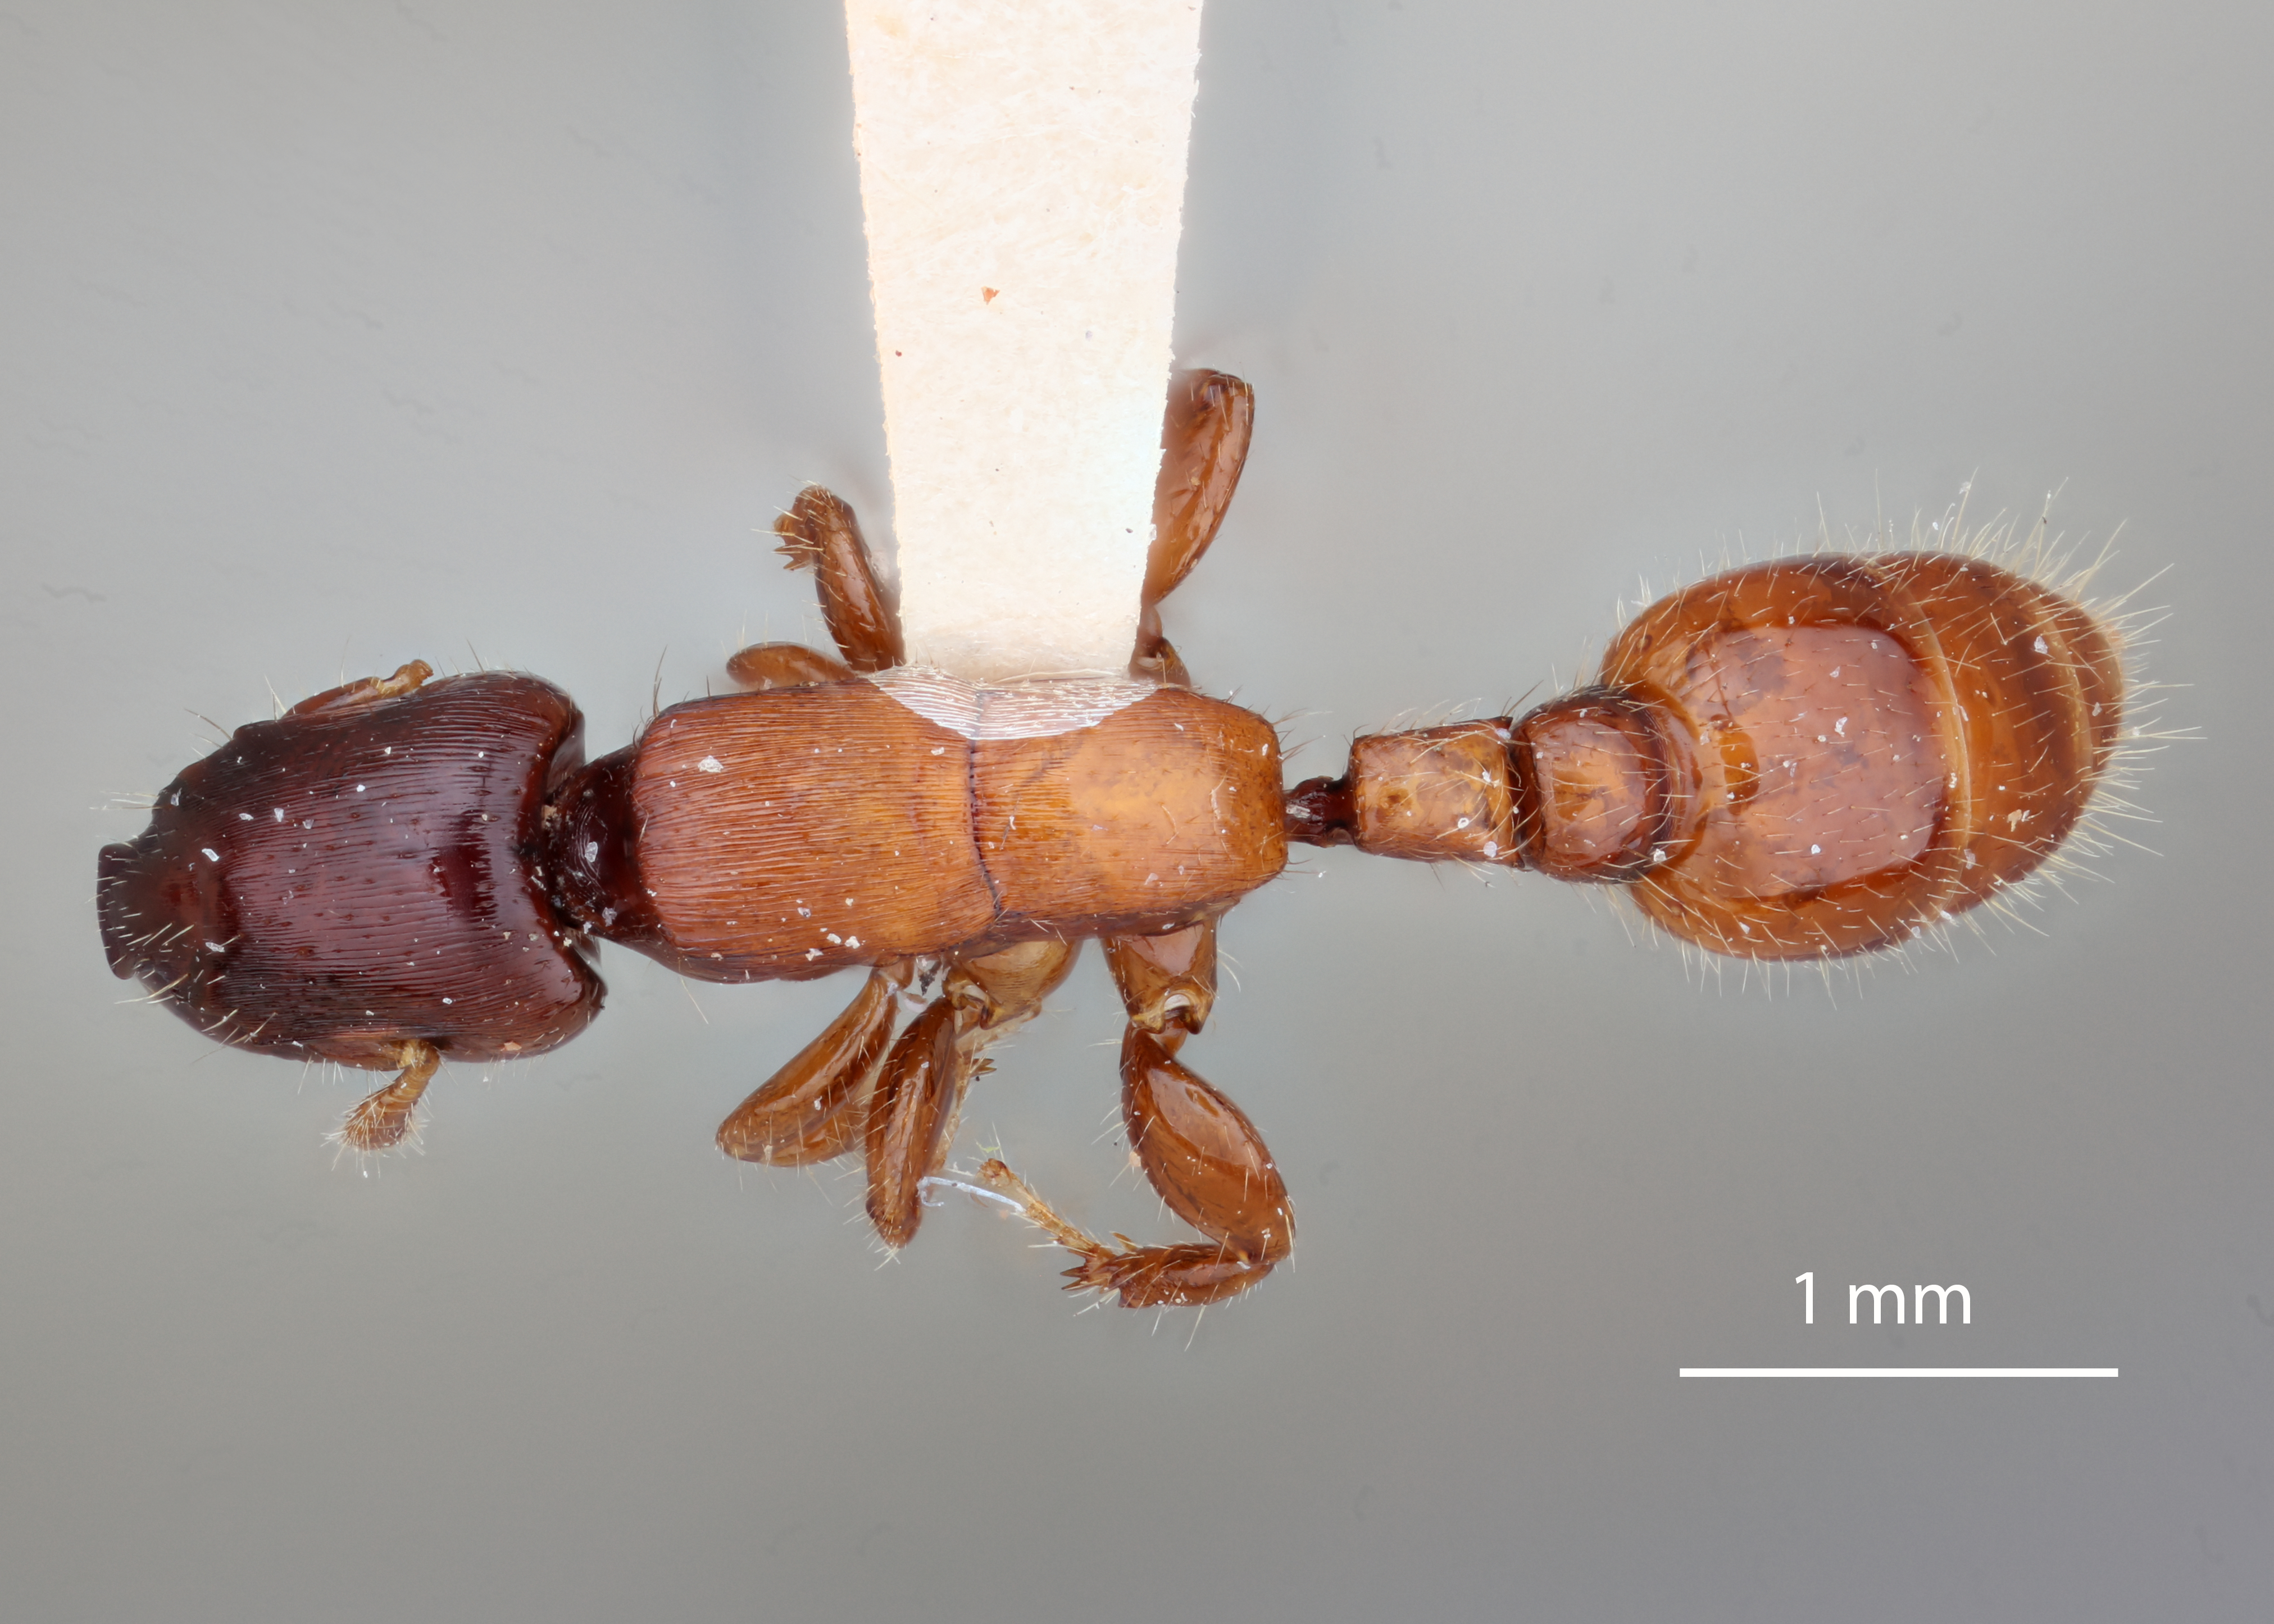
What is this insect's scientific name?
Metapone truki
